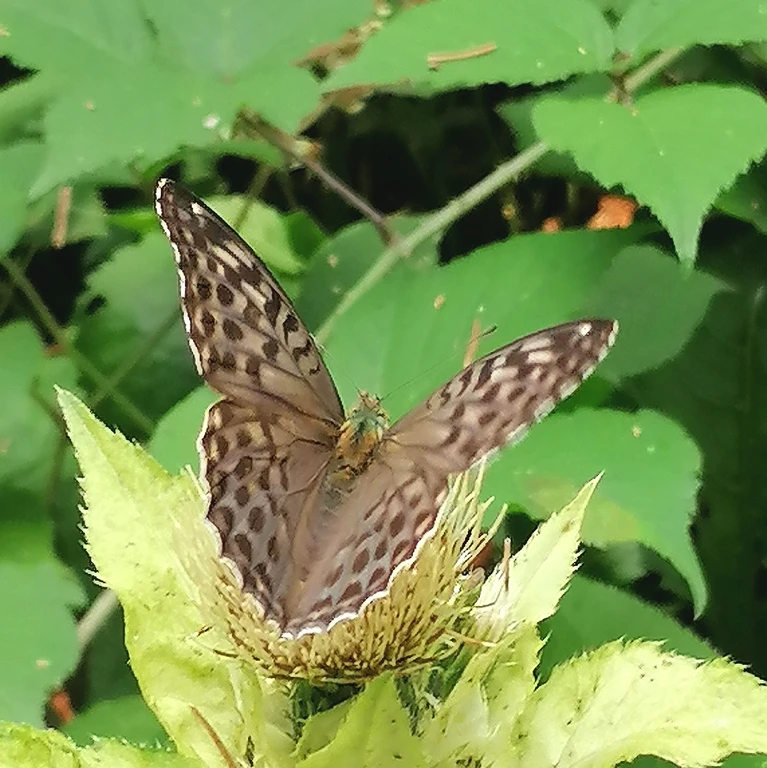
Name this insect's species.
Argynnis paphia
